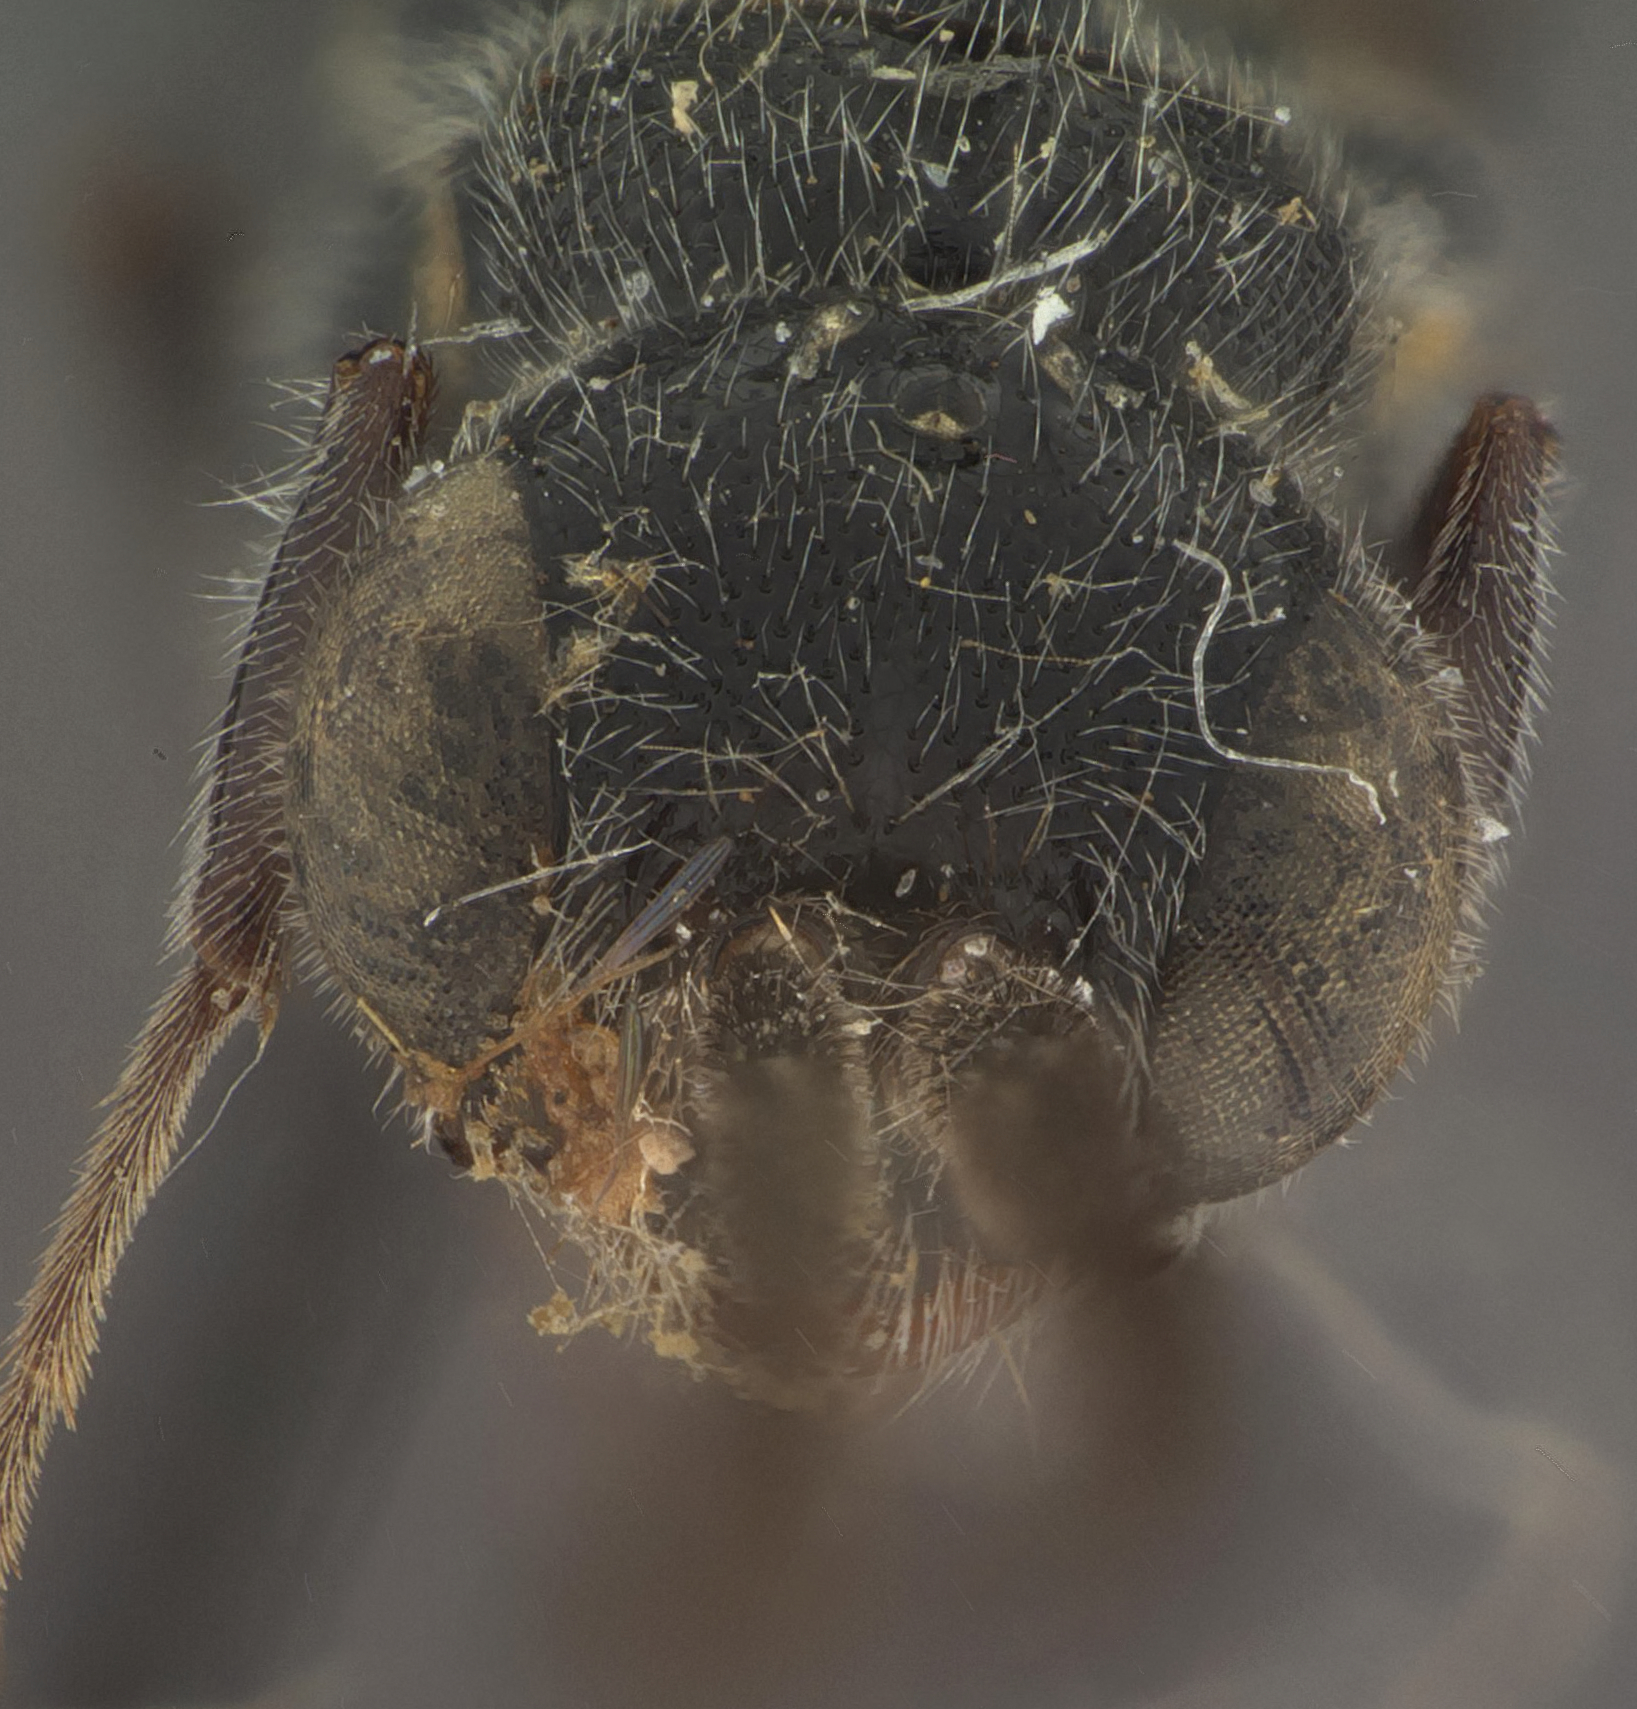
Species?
Methocha arnoldi
